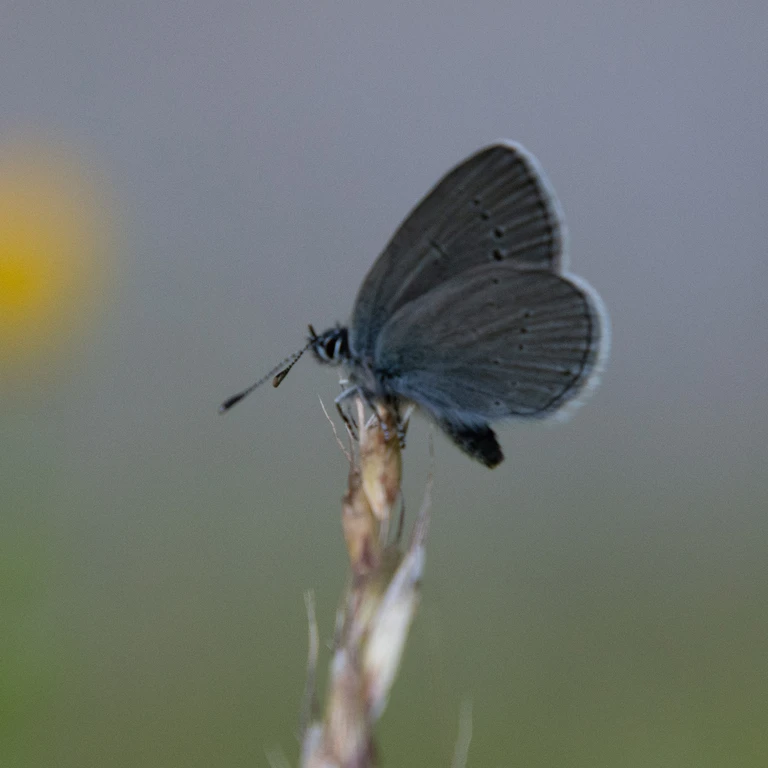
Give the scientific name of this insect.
Cupido minimus
